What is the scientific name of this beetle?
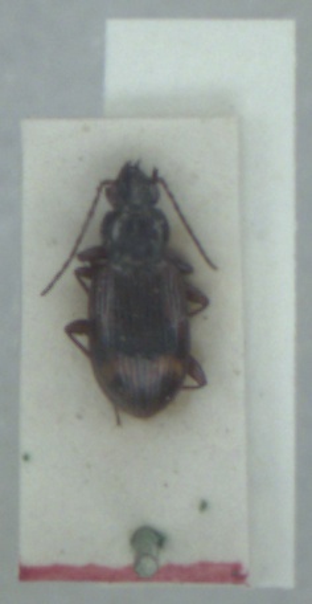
Bembidion dentellum
